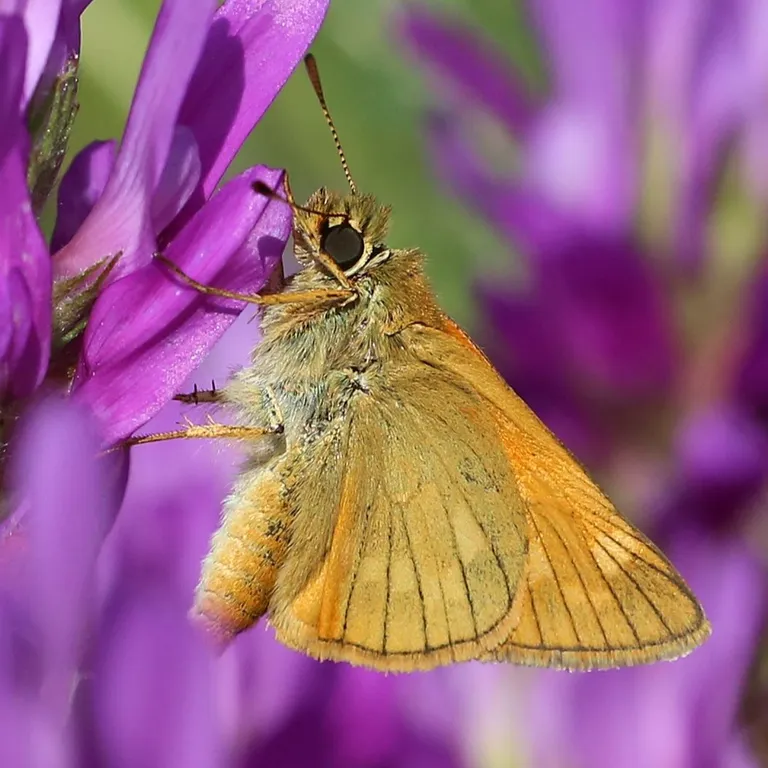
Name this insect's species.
Ochlodes sylvanus (also Ochlodes venata)
